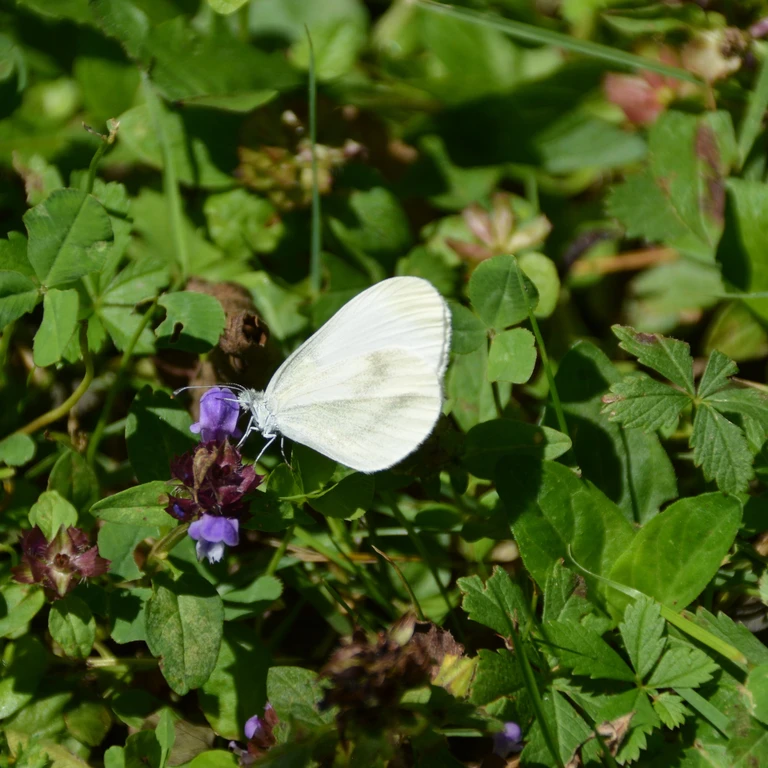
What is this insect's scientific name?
Leptidea sinapis/juvernica
